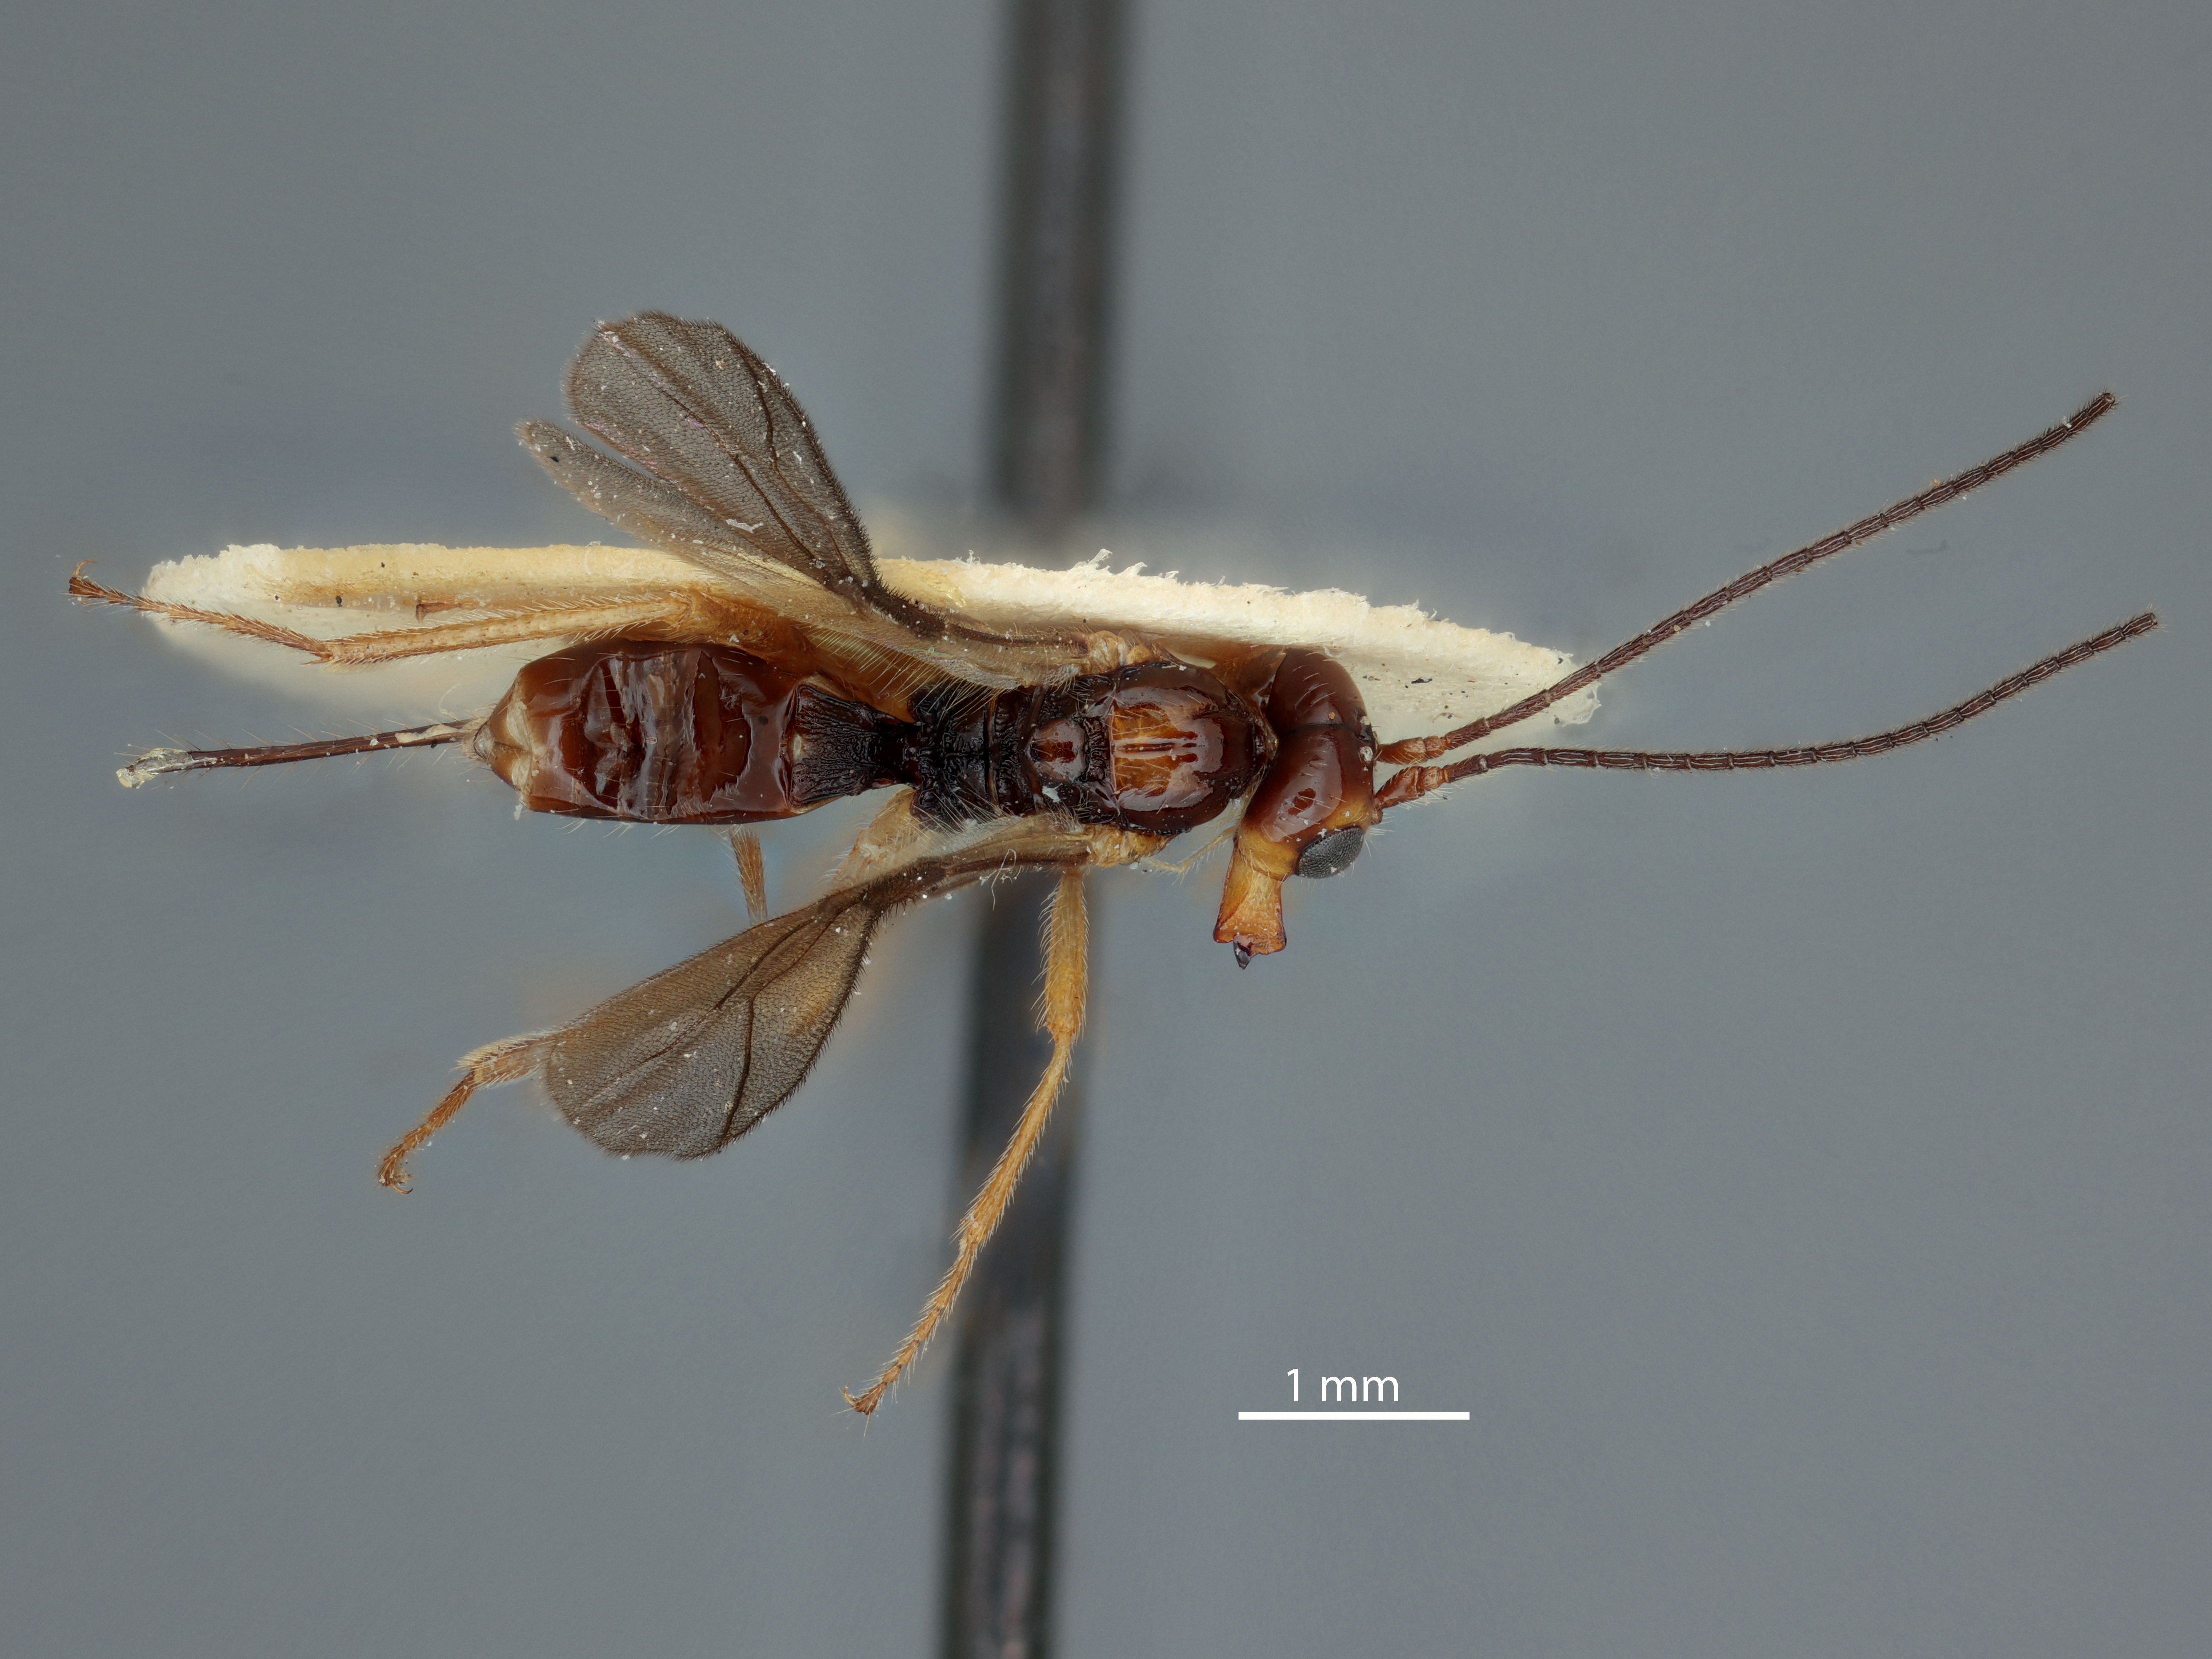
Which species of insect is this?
Phaenocarpa divergens
